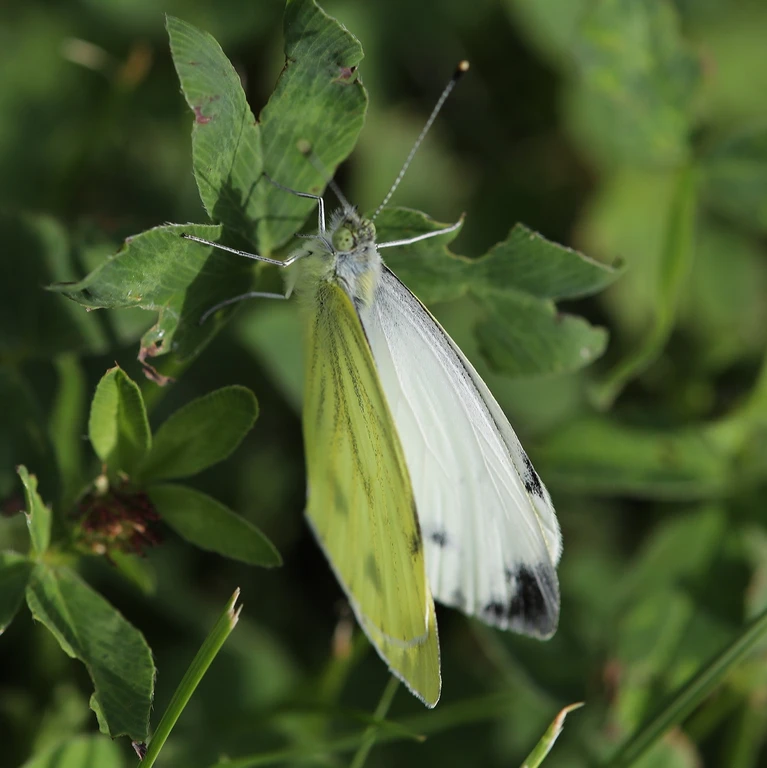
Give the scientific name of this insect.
Pieris napi
